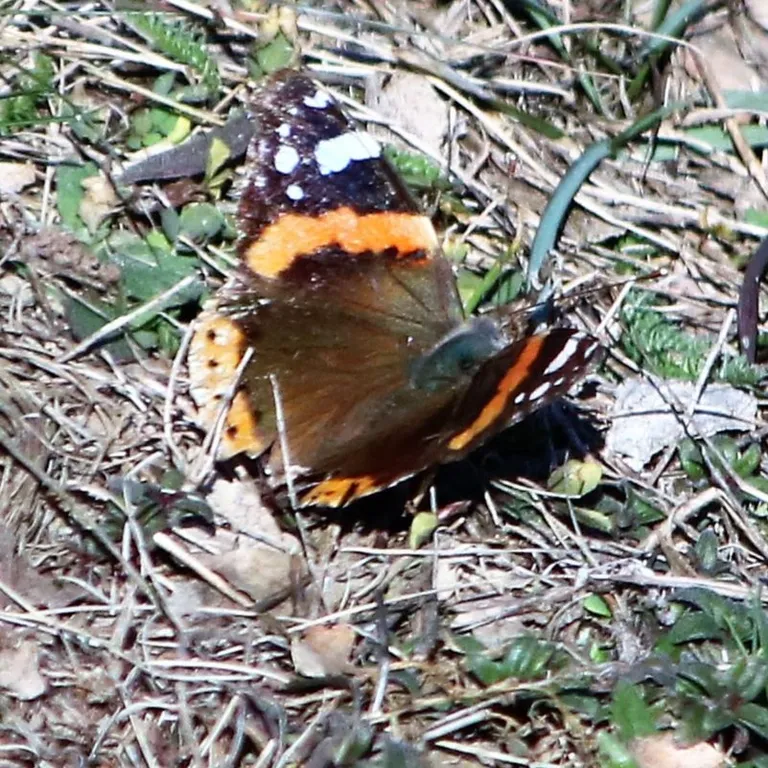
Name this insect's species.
Vanessa atalanta
